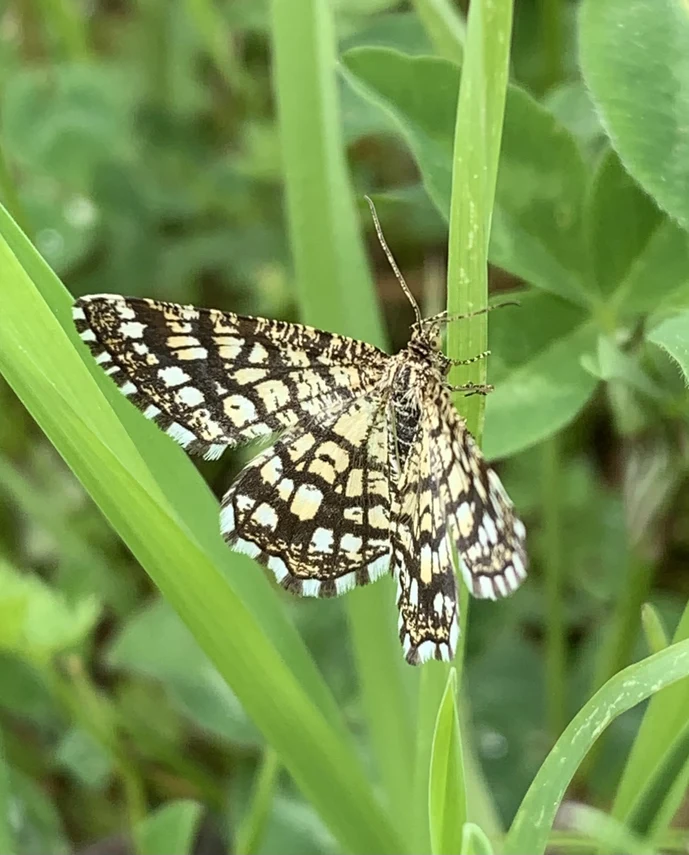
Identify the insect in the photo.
Chiasmia clathrata
